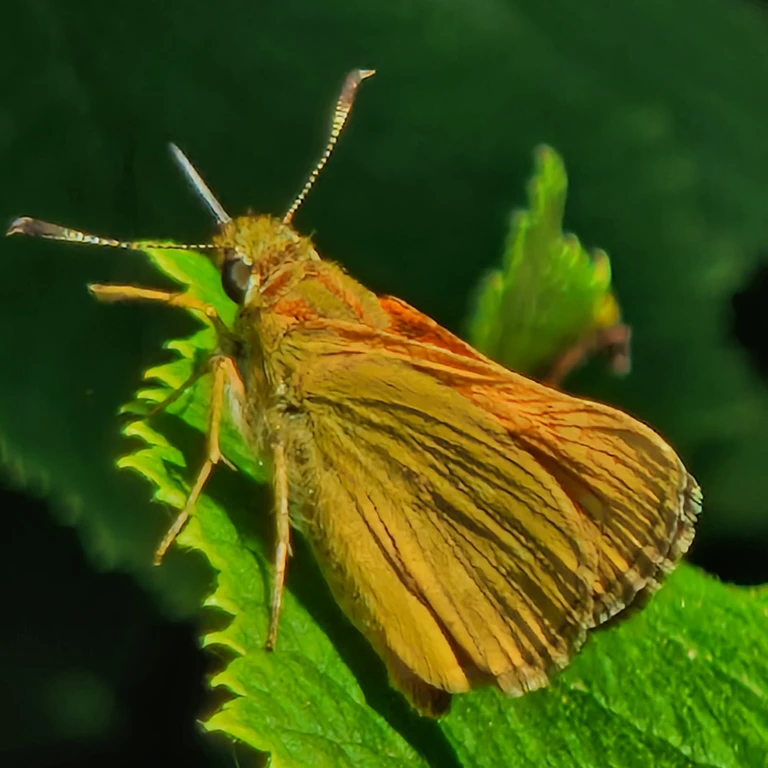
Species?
Ochlodes sylvanus (also Ochlodes venata)
